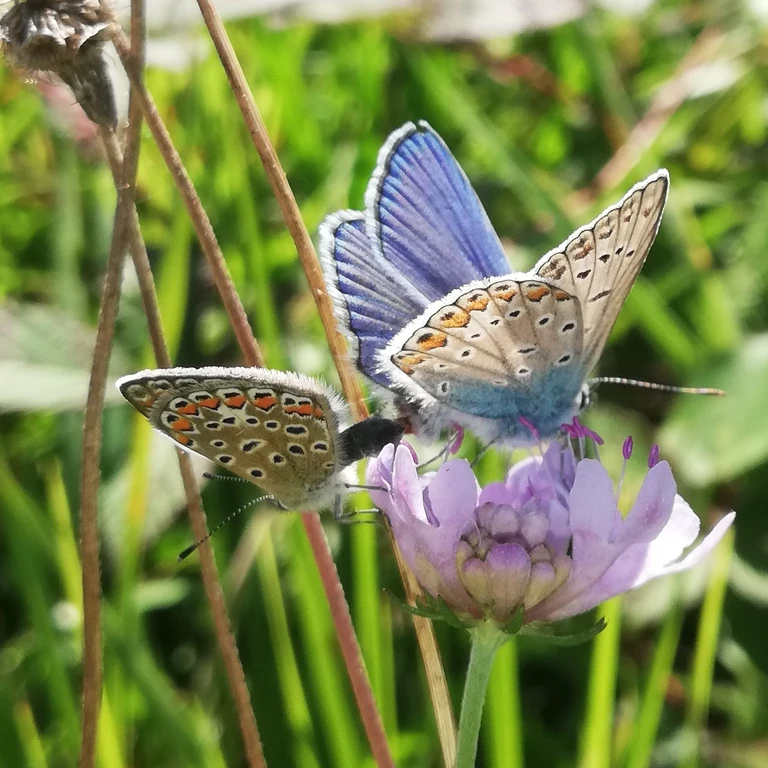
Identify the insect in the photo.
Polyommatus icarus
